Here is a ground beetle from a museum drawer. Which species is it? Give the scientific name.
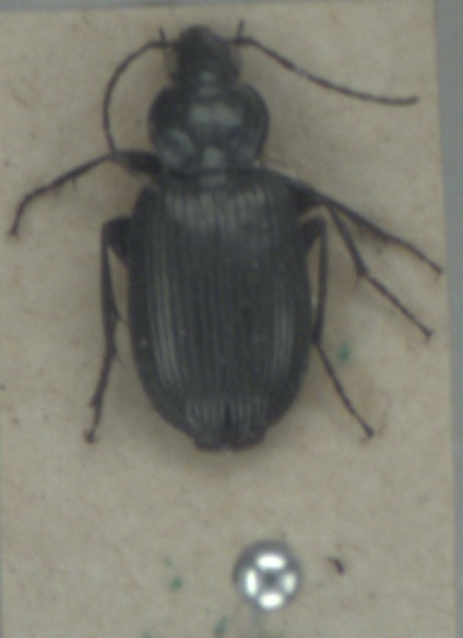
Agonum viduum
